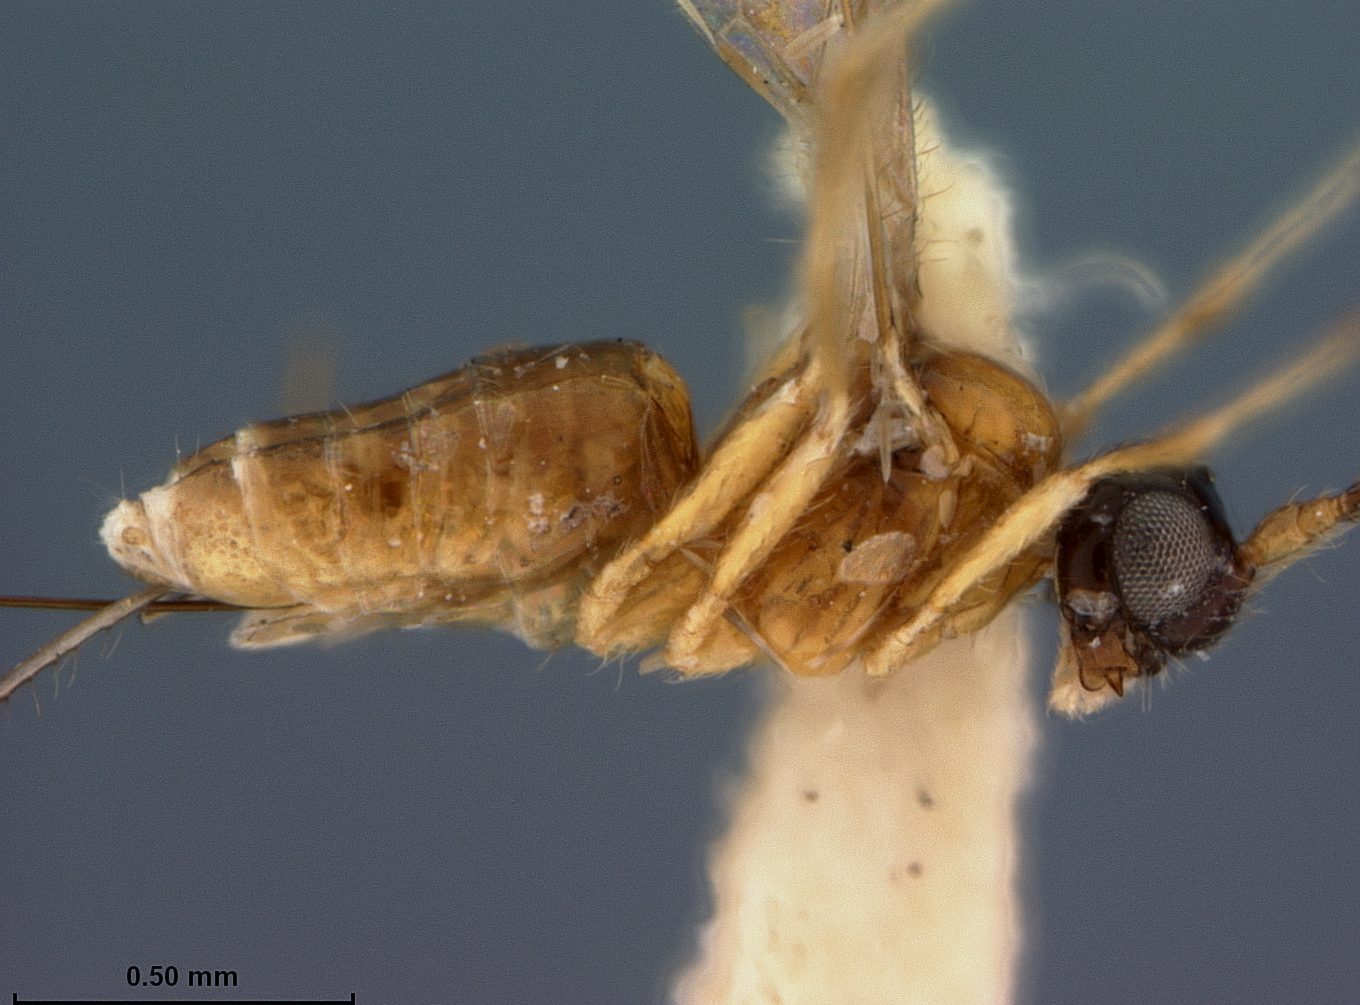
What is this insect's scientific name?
Aspilota lobidens
